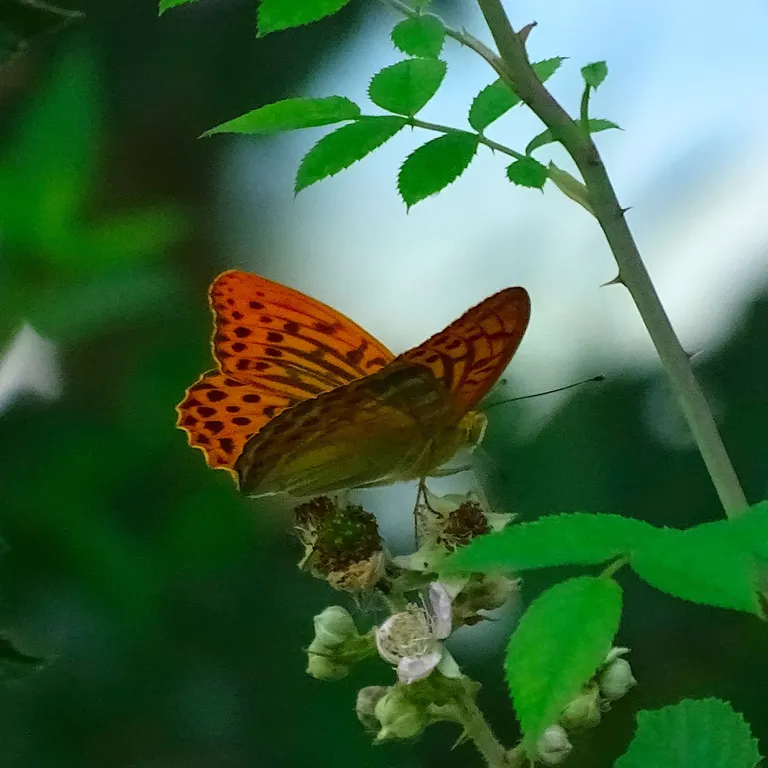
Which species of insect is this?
Argynnis paphia
